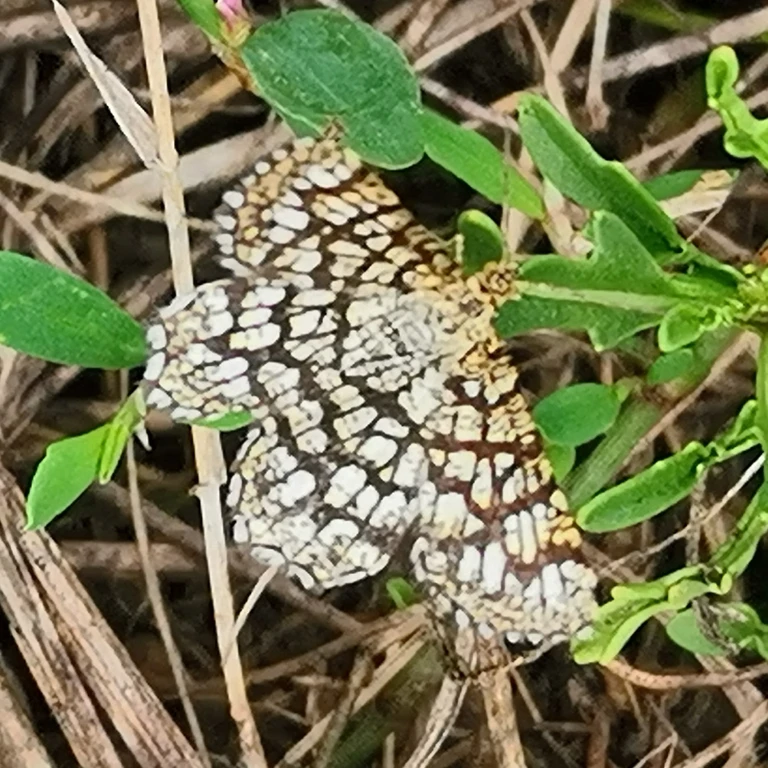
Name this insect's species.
Chiasmia clathrata
